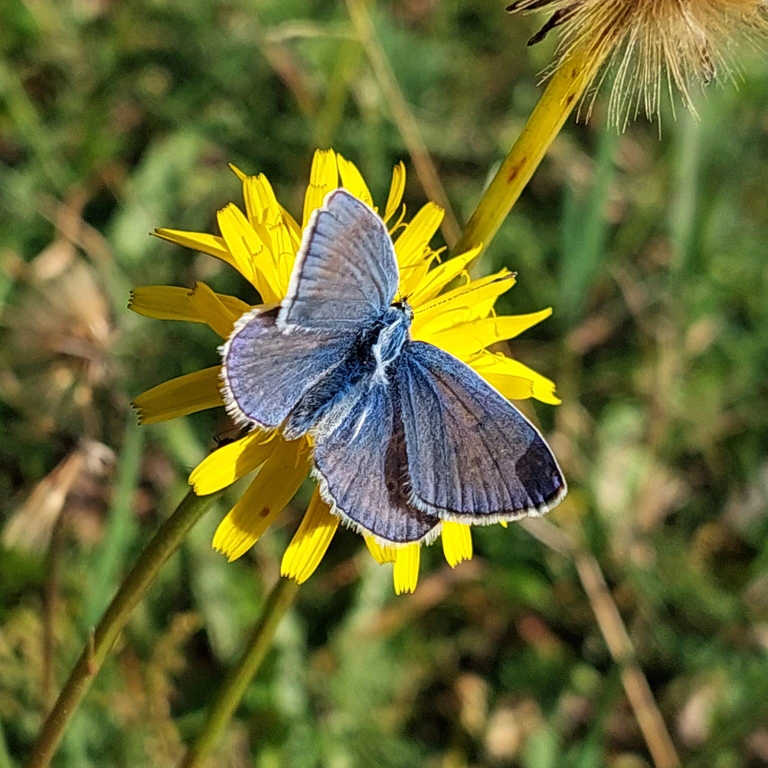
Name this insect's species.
Polyommatus icarus
